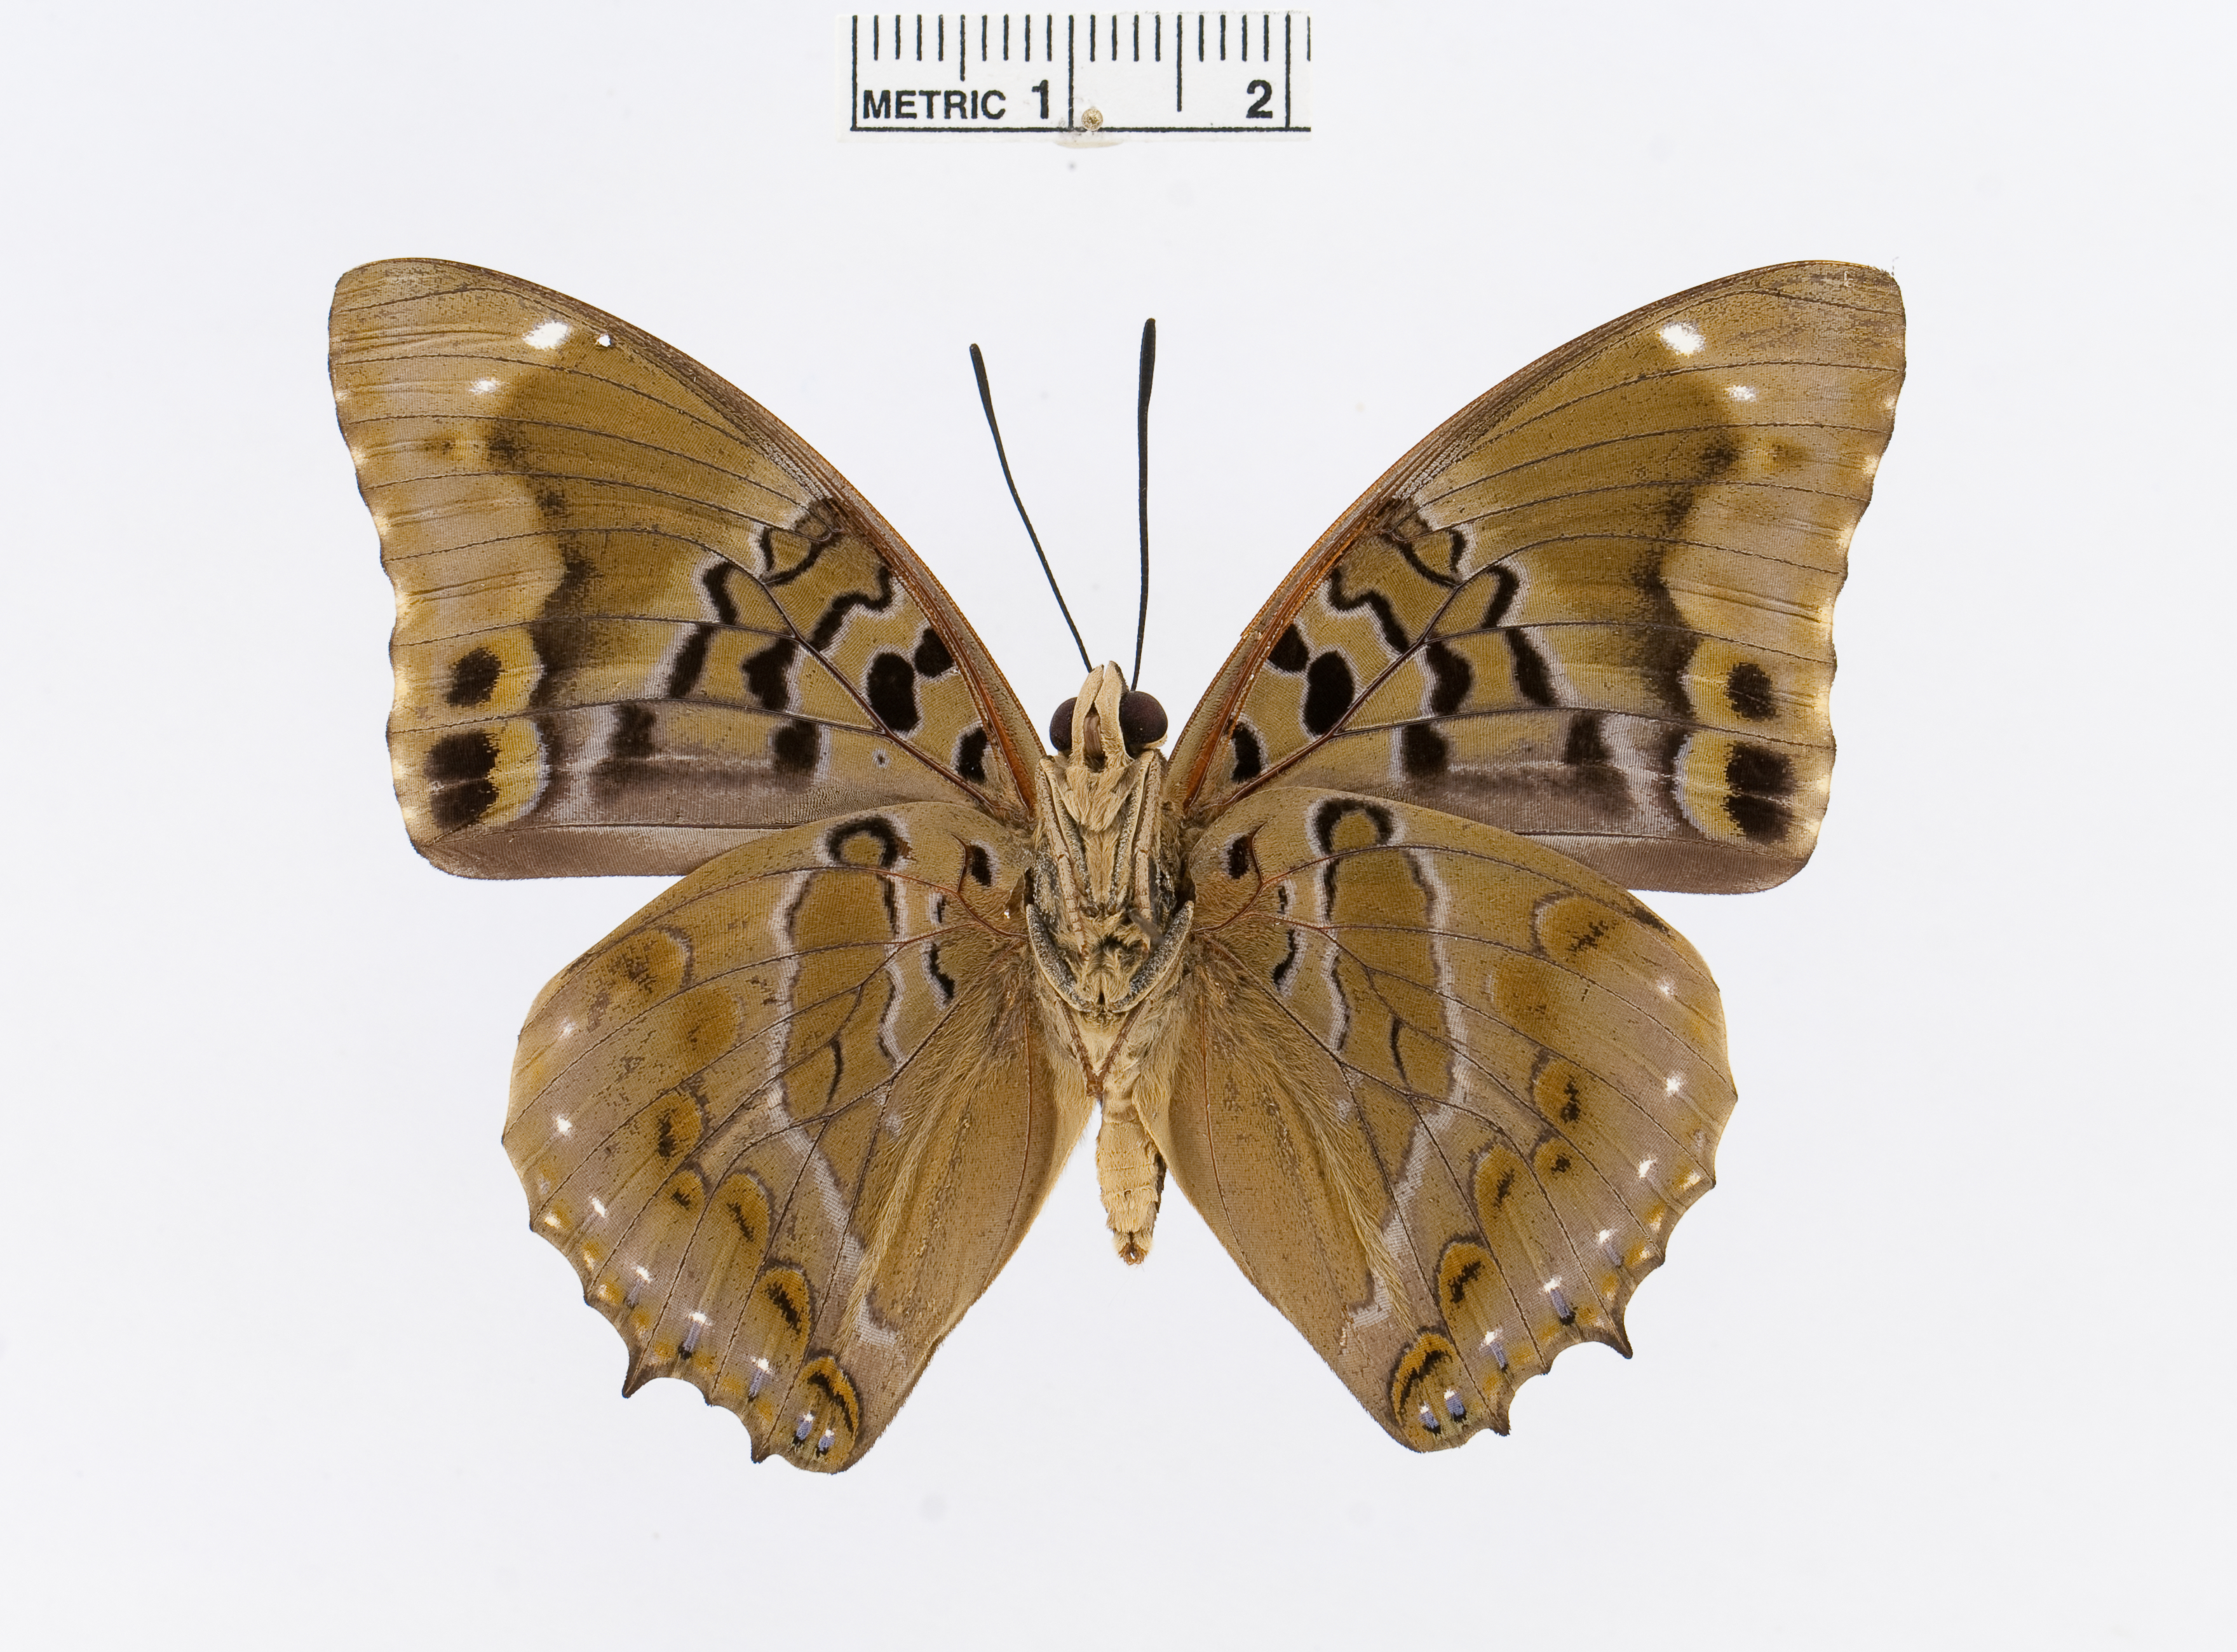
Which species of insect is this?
Charaxes numenes
